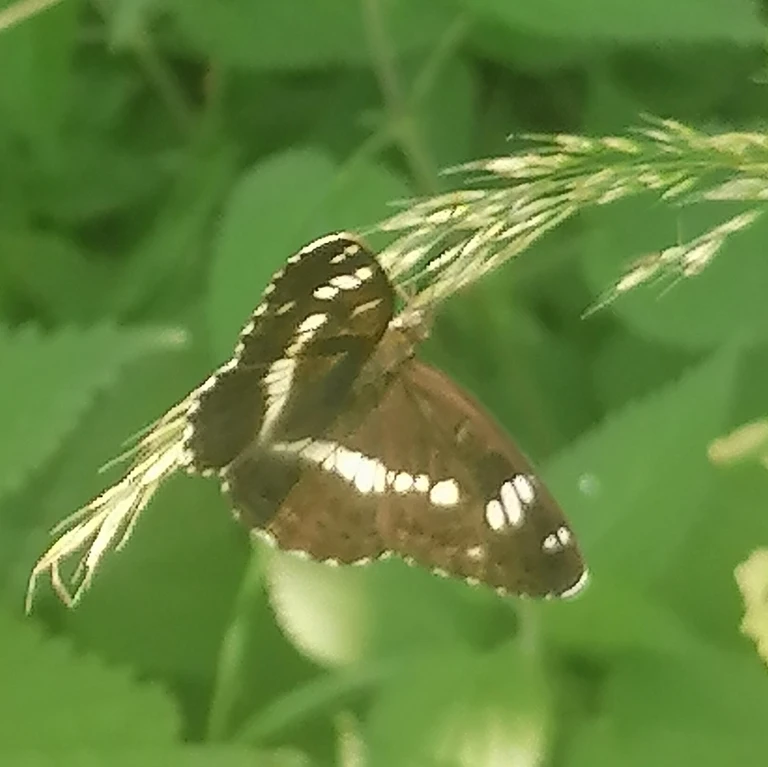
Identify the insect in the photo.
Limenitis camilla (also Ladoga camilla)
